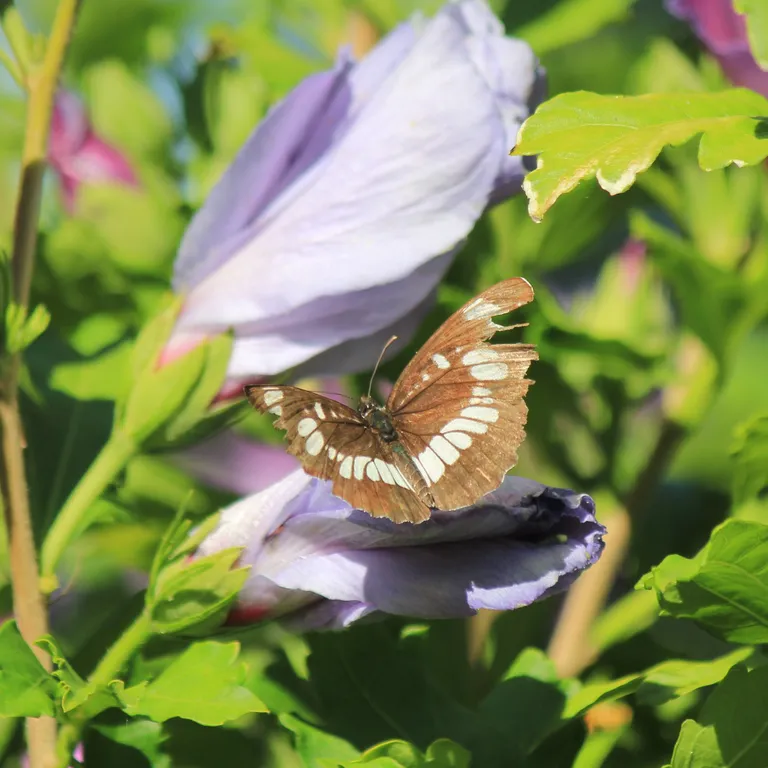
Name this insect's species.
Neptis rivularis
